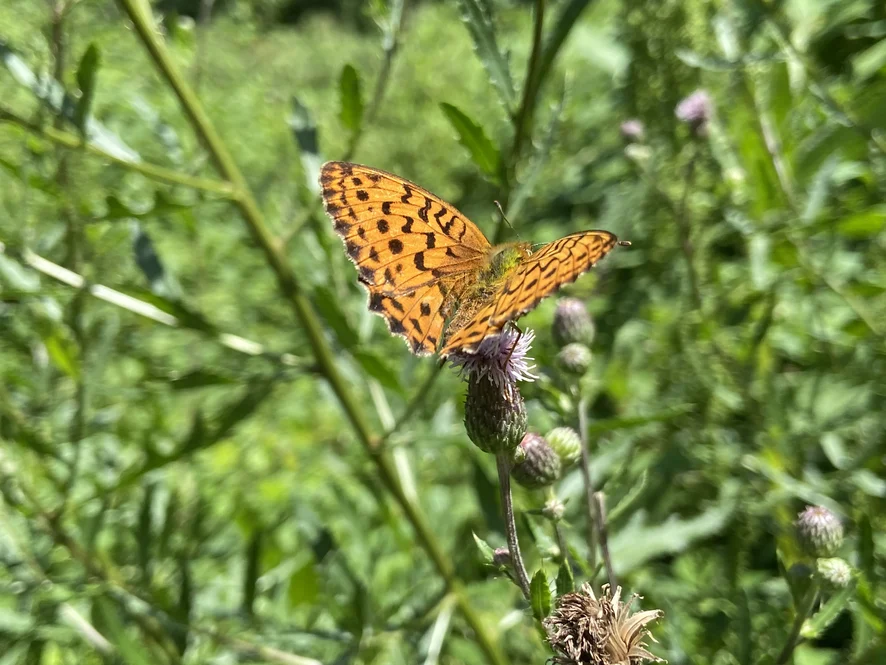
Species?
Brenthis daphne
